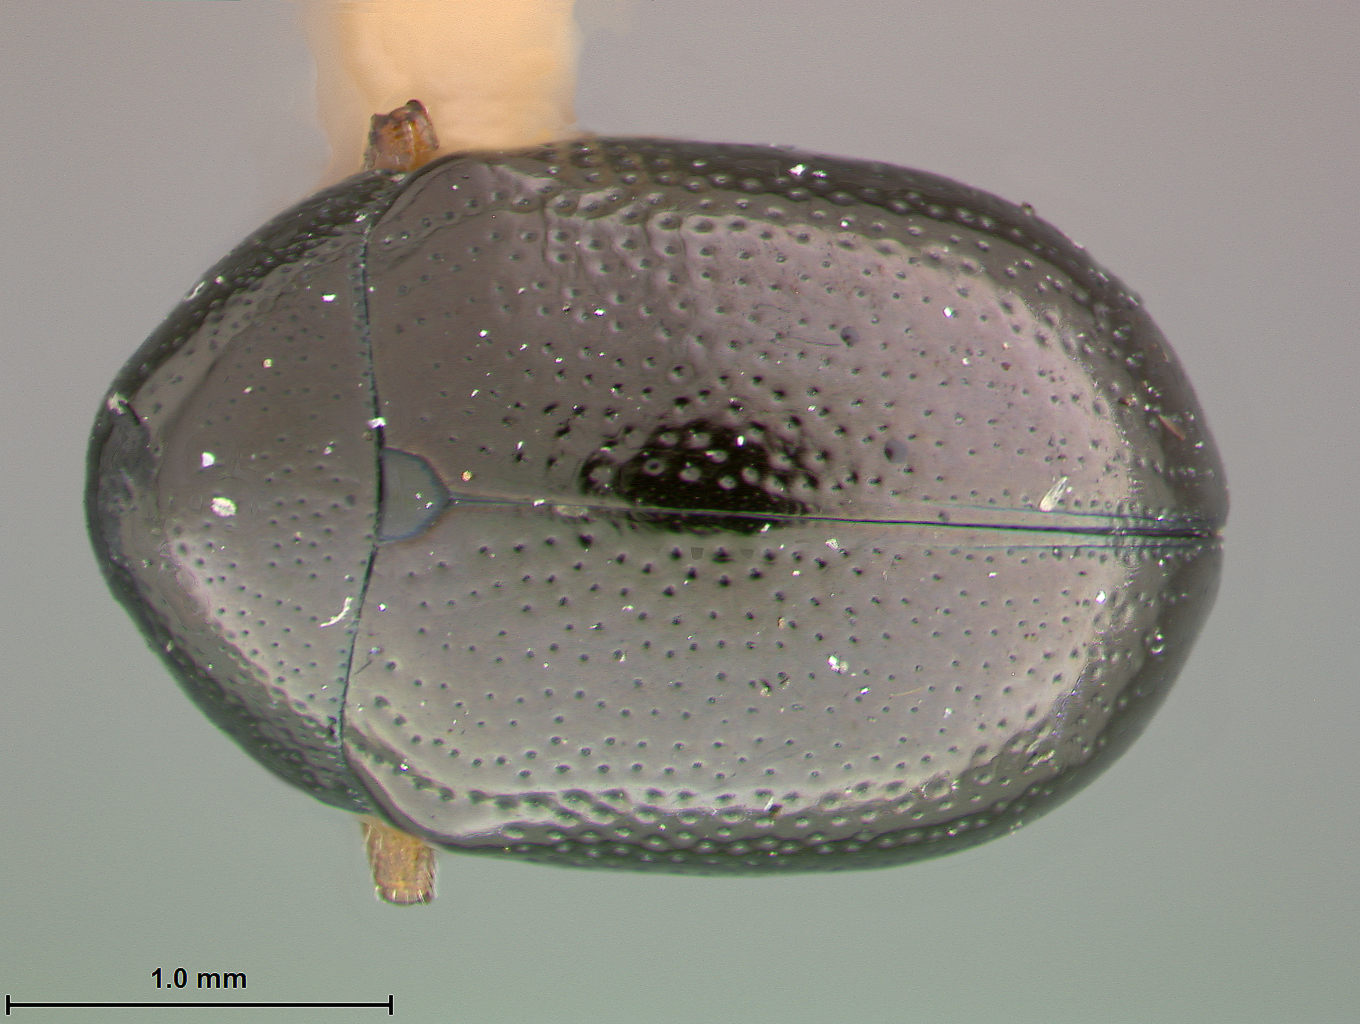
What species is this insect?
Chrysodina varipunctata
